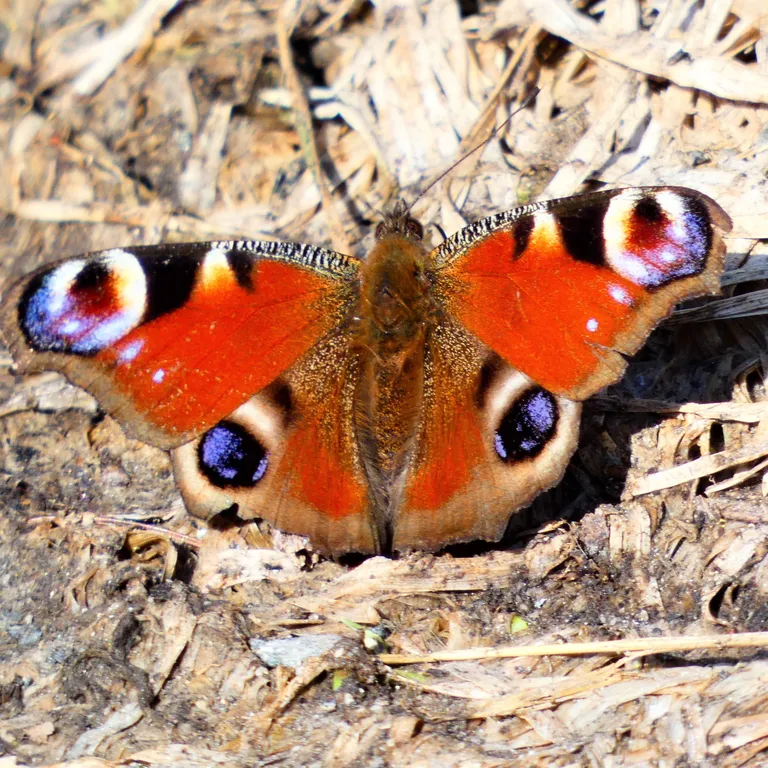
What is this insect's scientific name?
Aglais io
